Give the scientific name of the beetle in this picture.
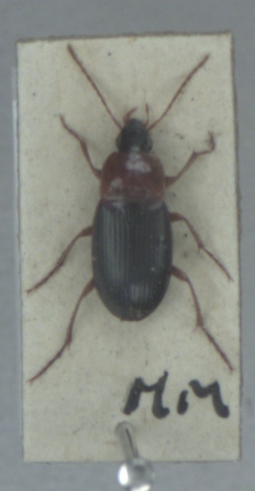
Calathus melanocephalus
